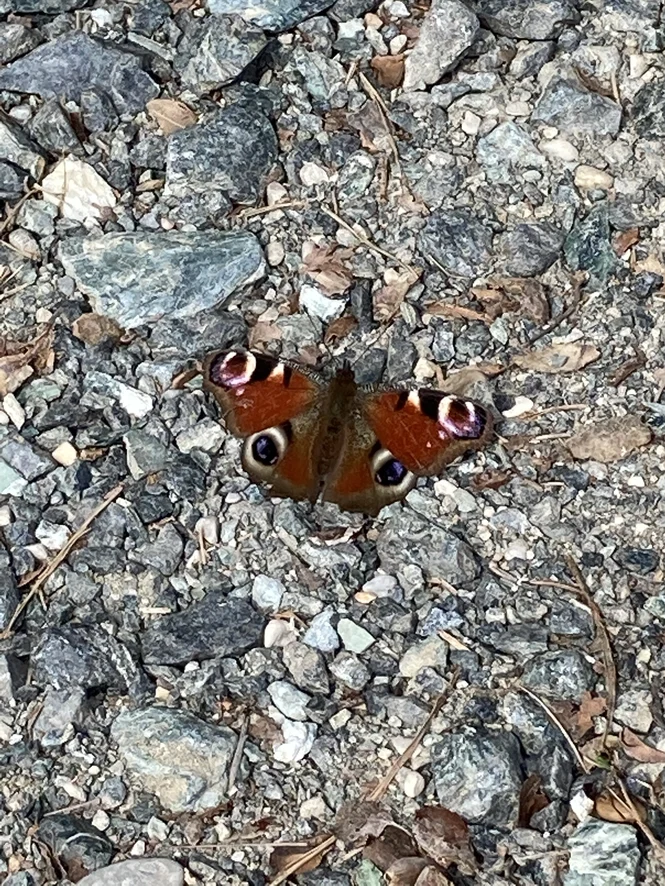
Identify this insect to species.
Aglais io
